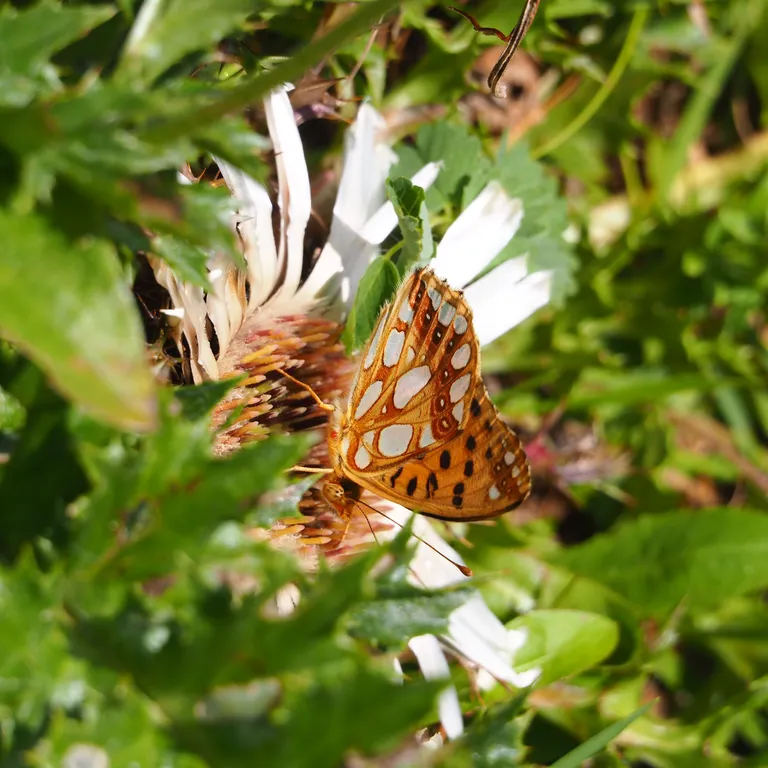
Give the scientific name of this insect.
Issoria lathonia
